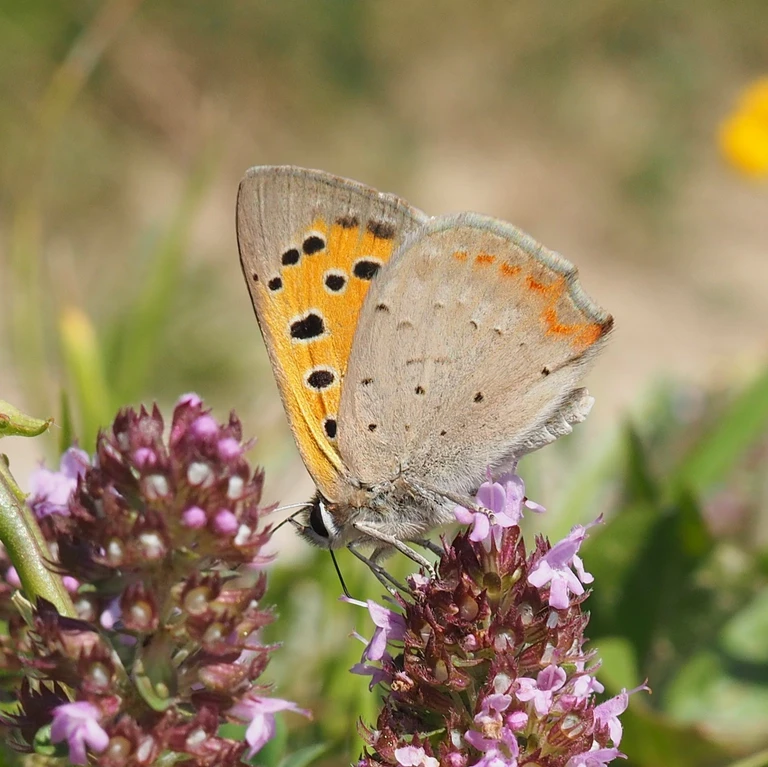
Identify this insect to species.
Lycaena phlaeas
